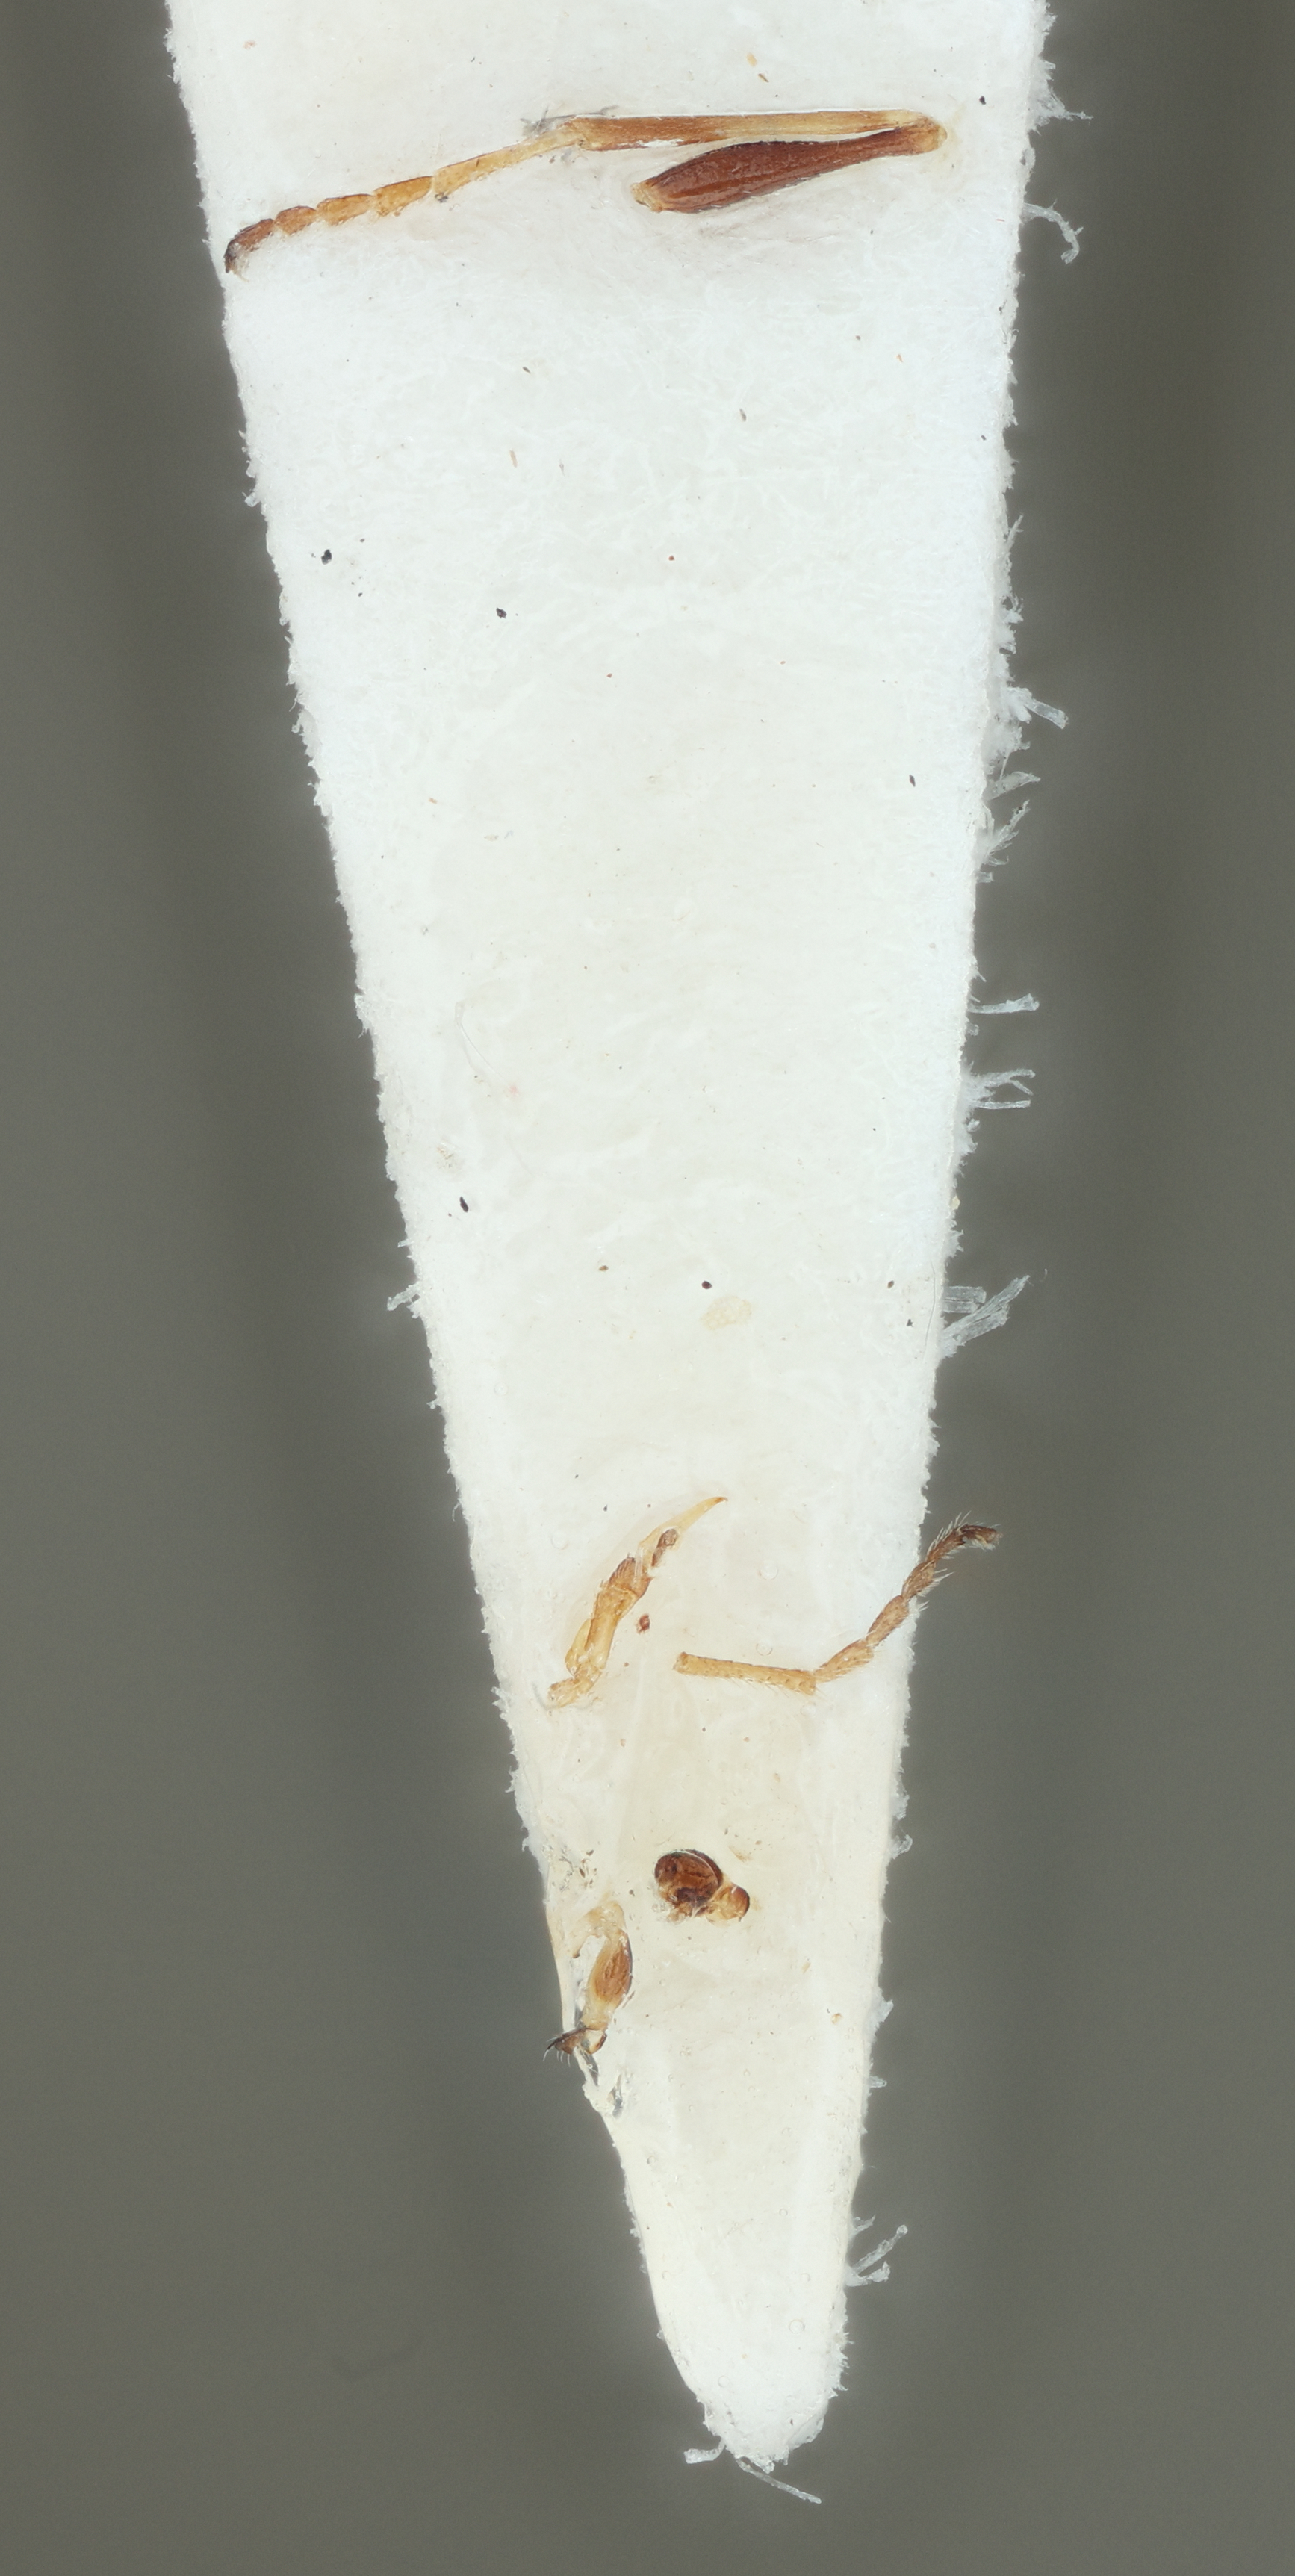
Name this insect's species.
Pachygonatopus nearticus
